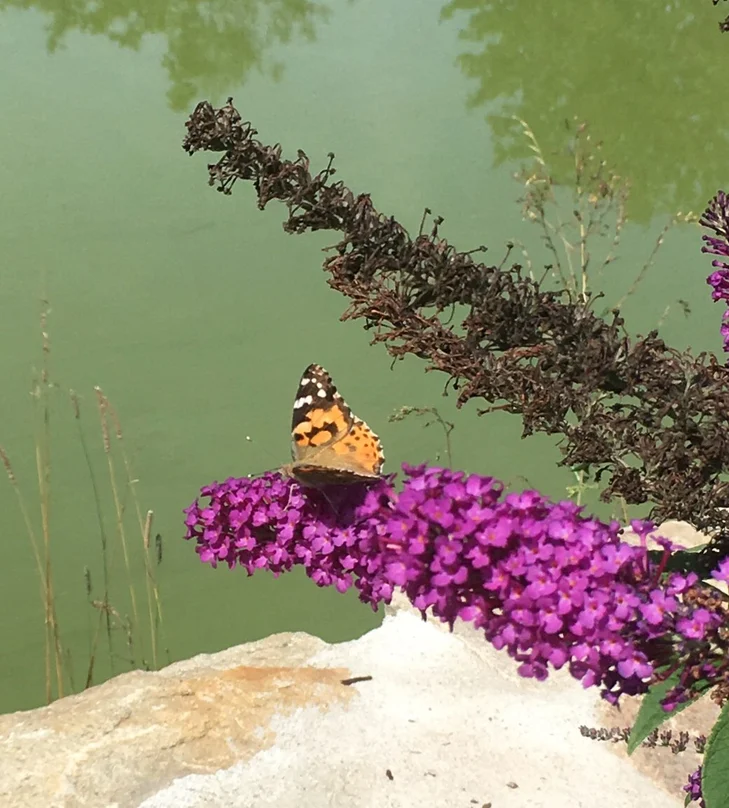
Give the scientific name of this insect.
Vanessa cardui
